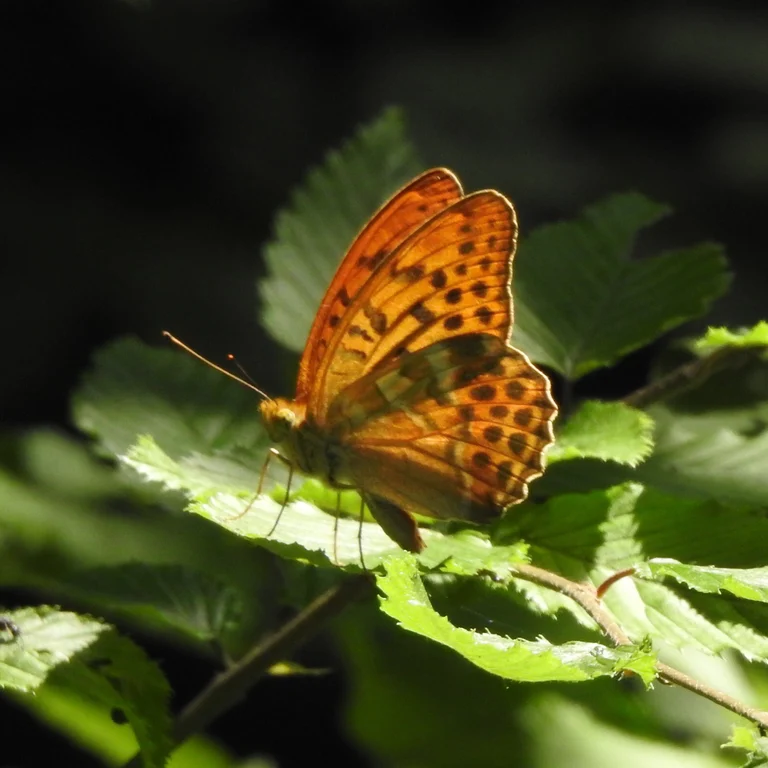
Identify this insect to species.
Argynnis paphia
